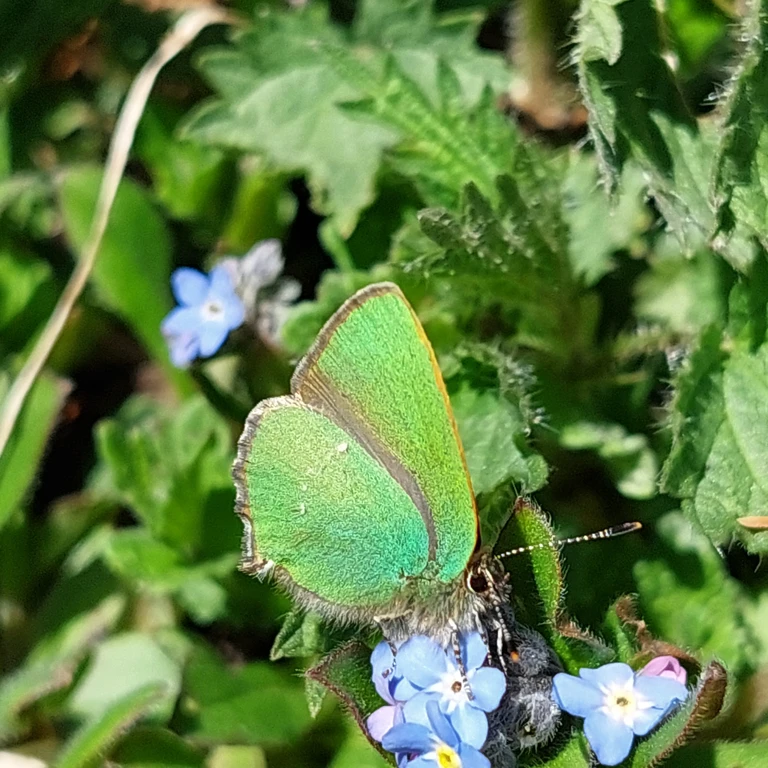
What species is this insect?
Callophrys rubi
